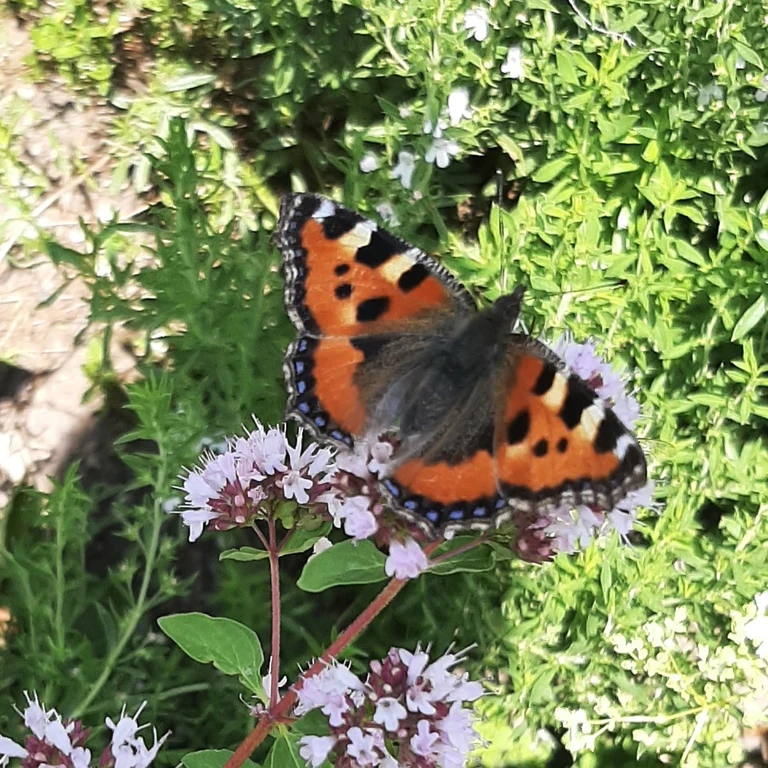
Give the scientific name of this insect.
Aglais urticae
